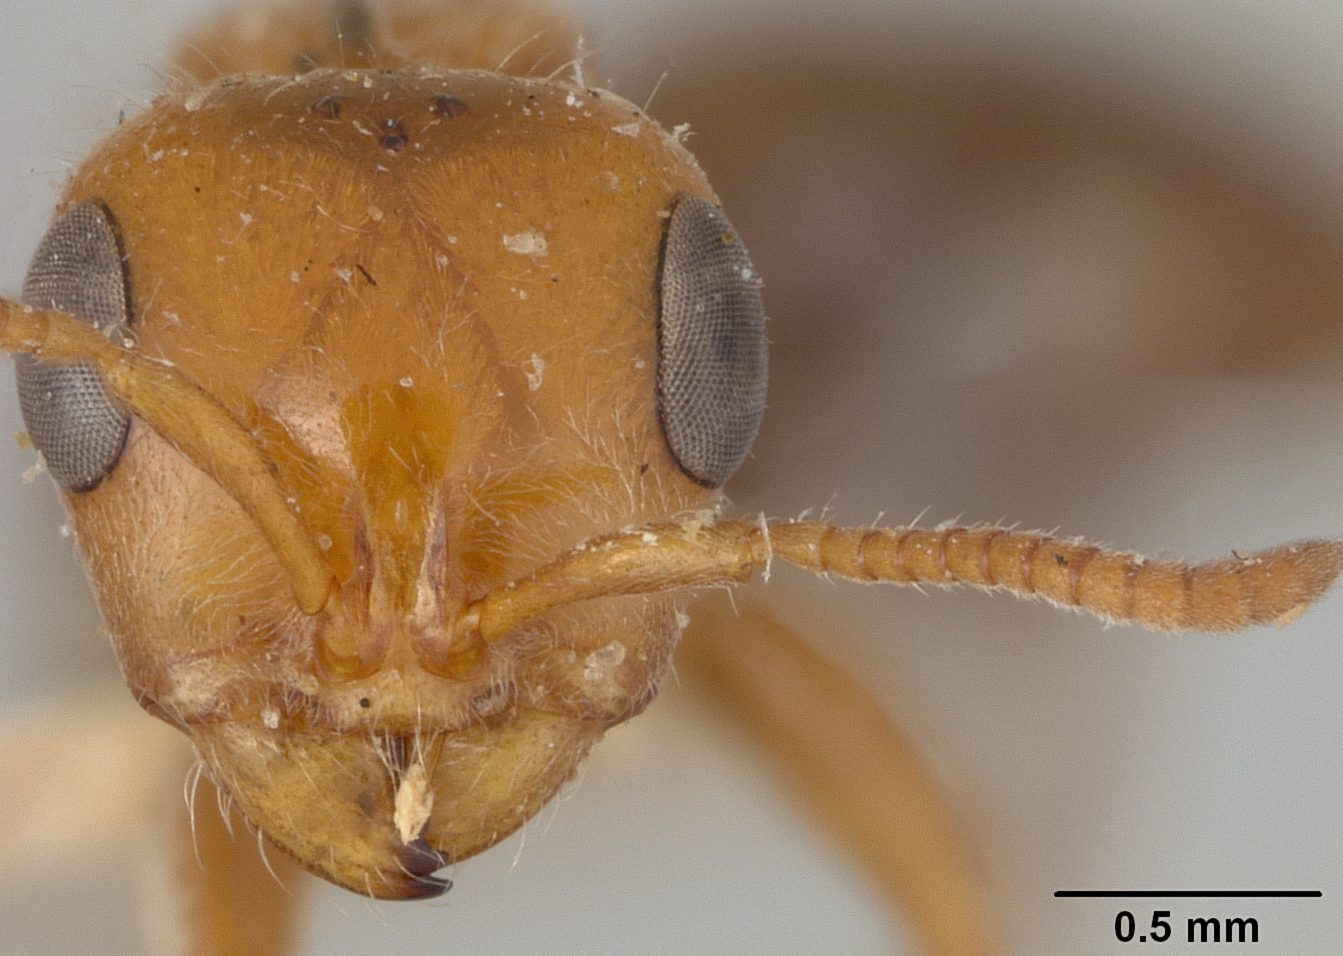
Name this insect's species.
Pseudomyrma kuenckeli
